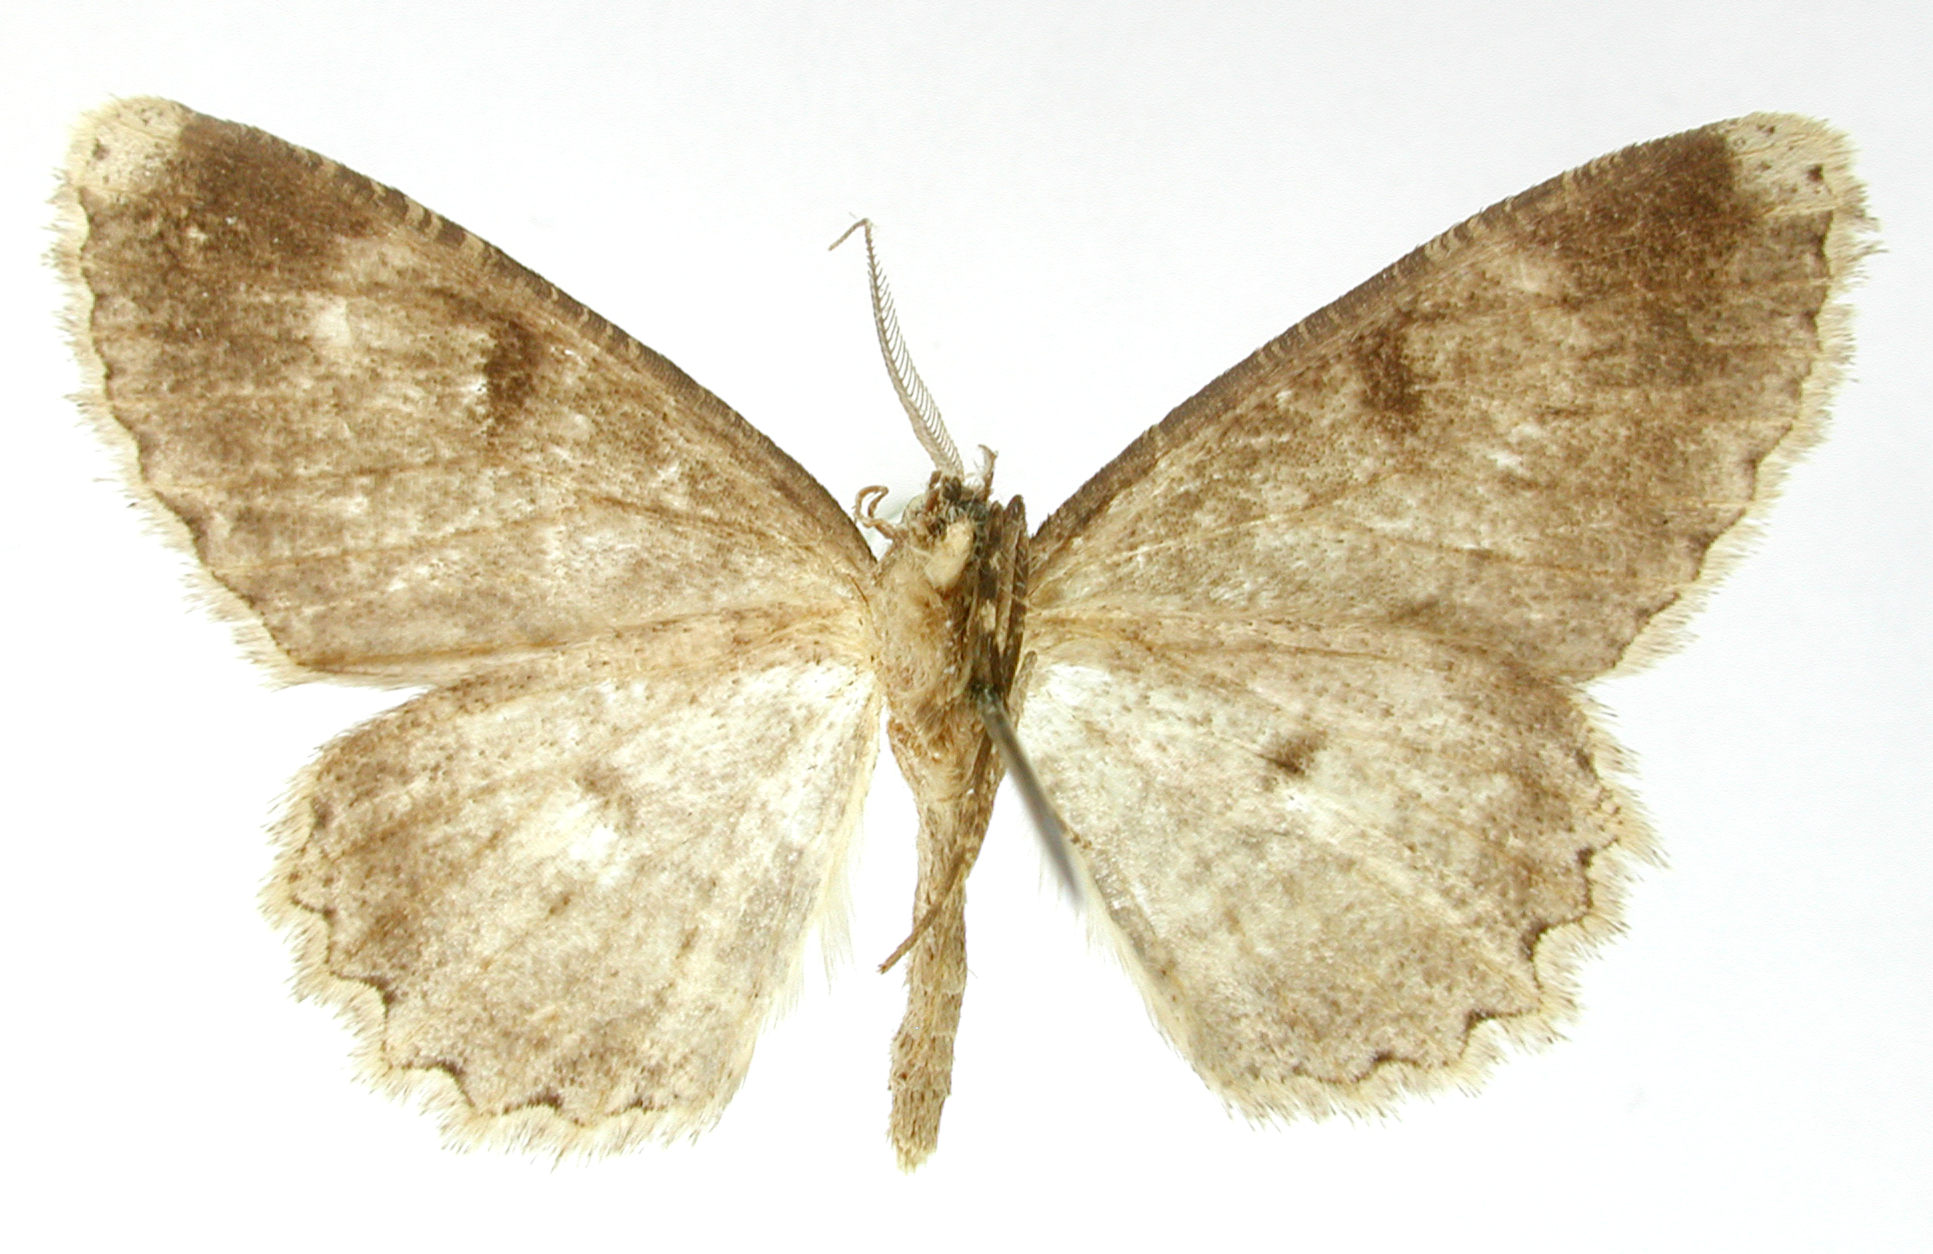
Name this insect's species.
Iridopsis cinerascens
